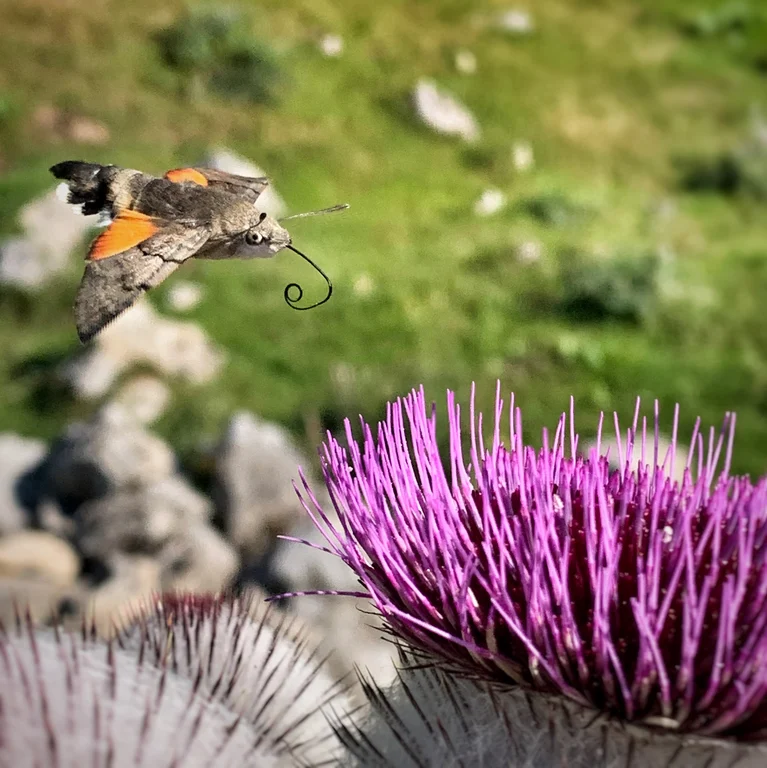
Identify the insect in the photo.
Macroglossum stellatarum
